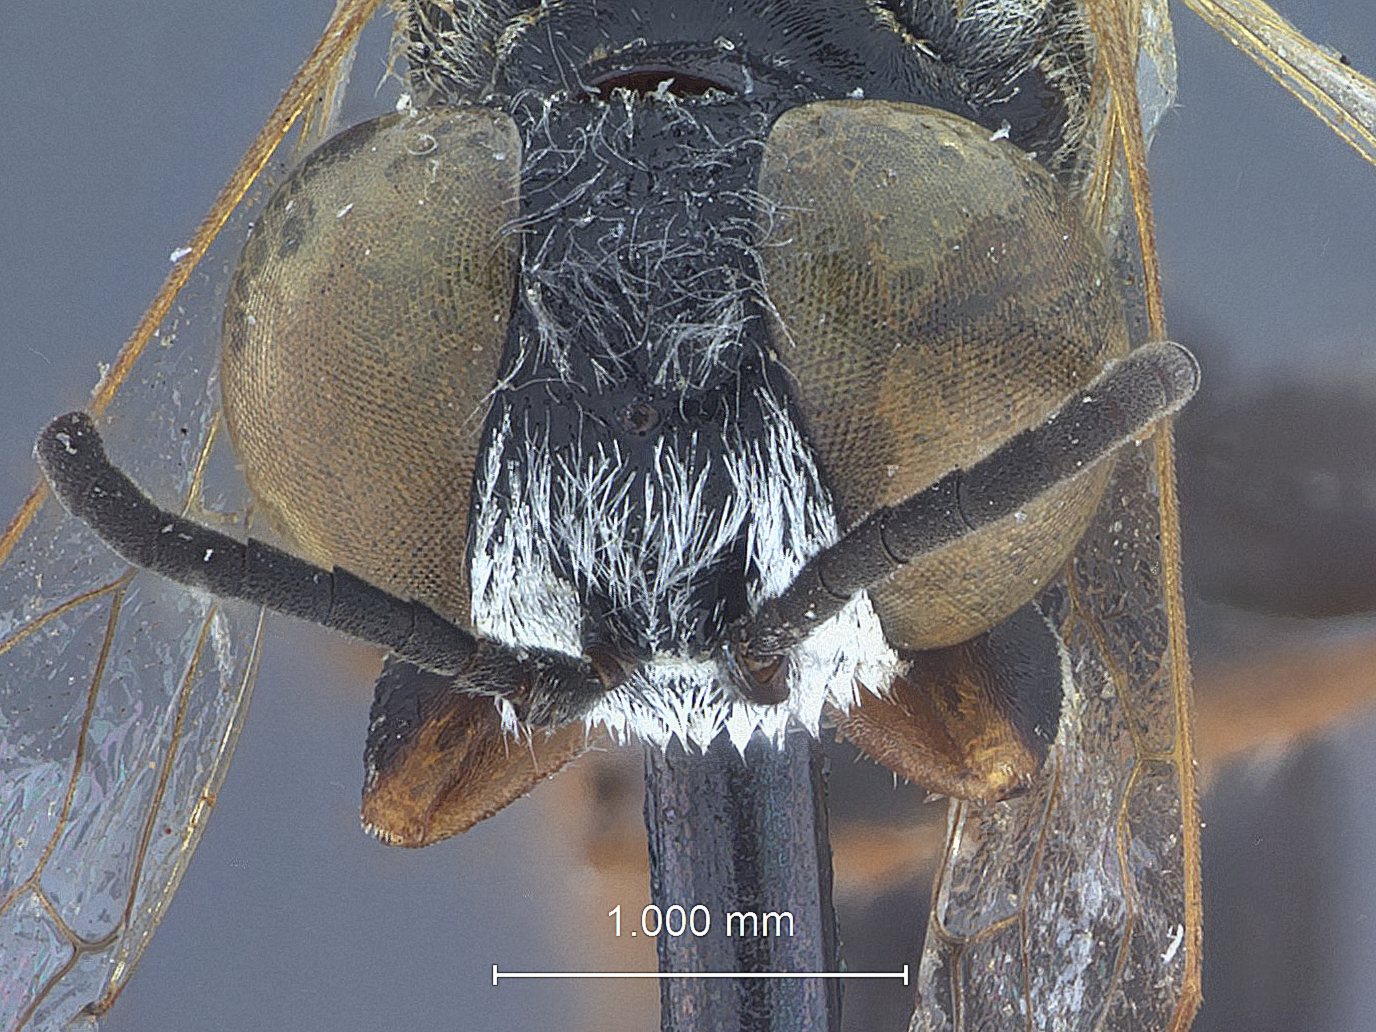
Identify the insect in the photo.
Tachytes minor
